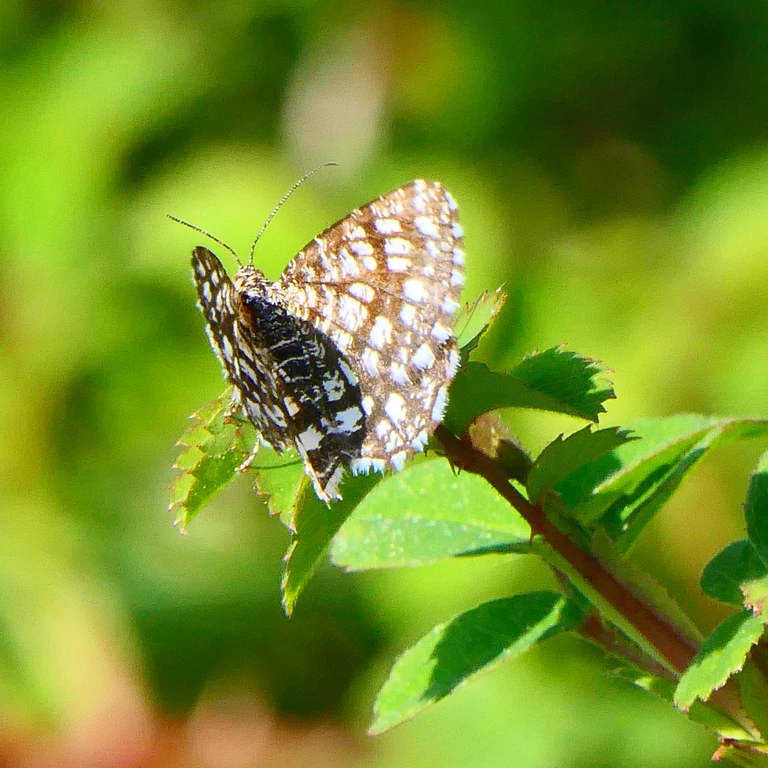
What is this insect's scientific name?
Chiasmia clathrata
